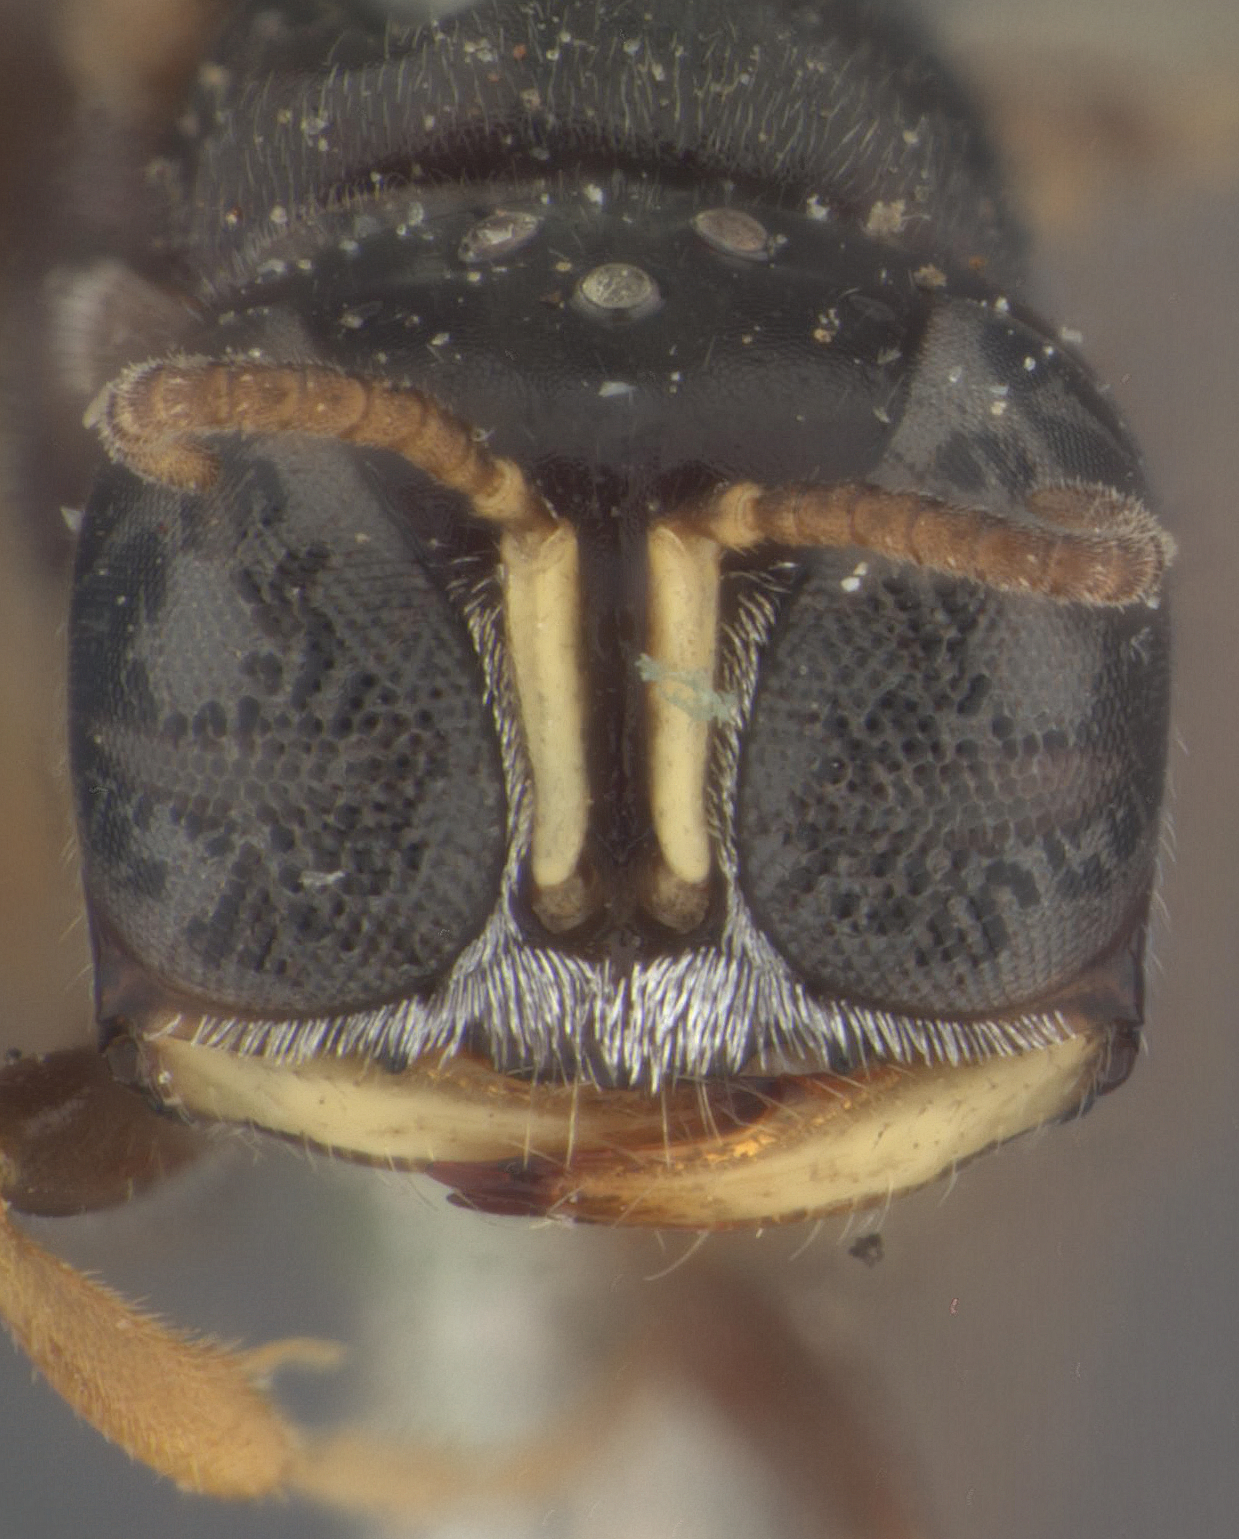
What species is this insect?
Crabro universitatis
